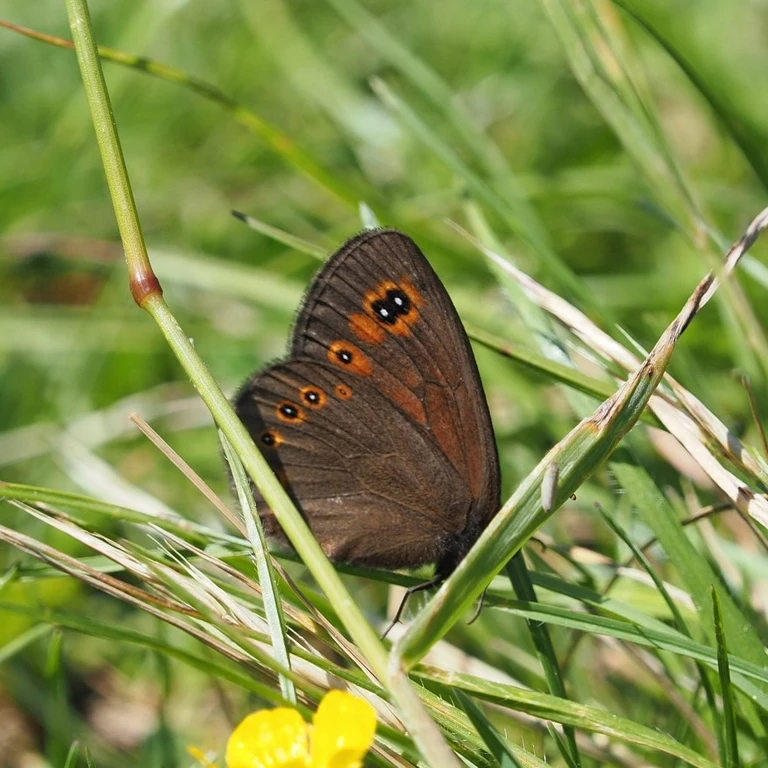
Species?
Erebia medusa
